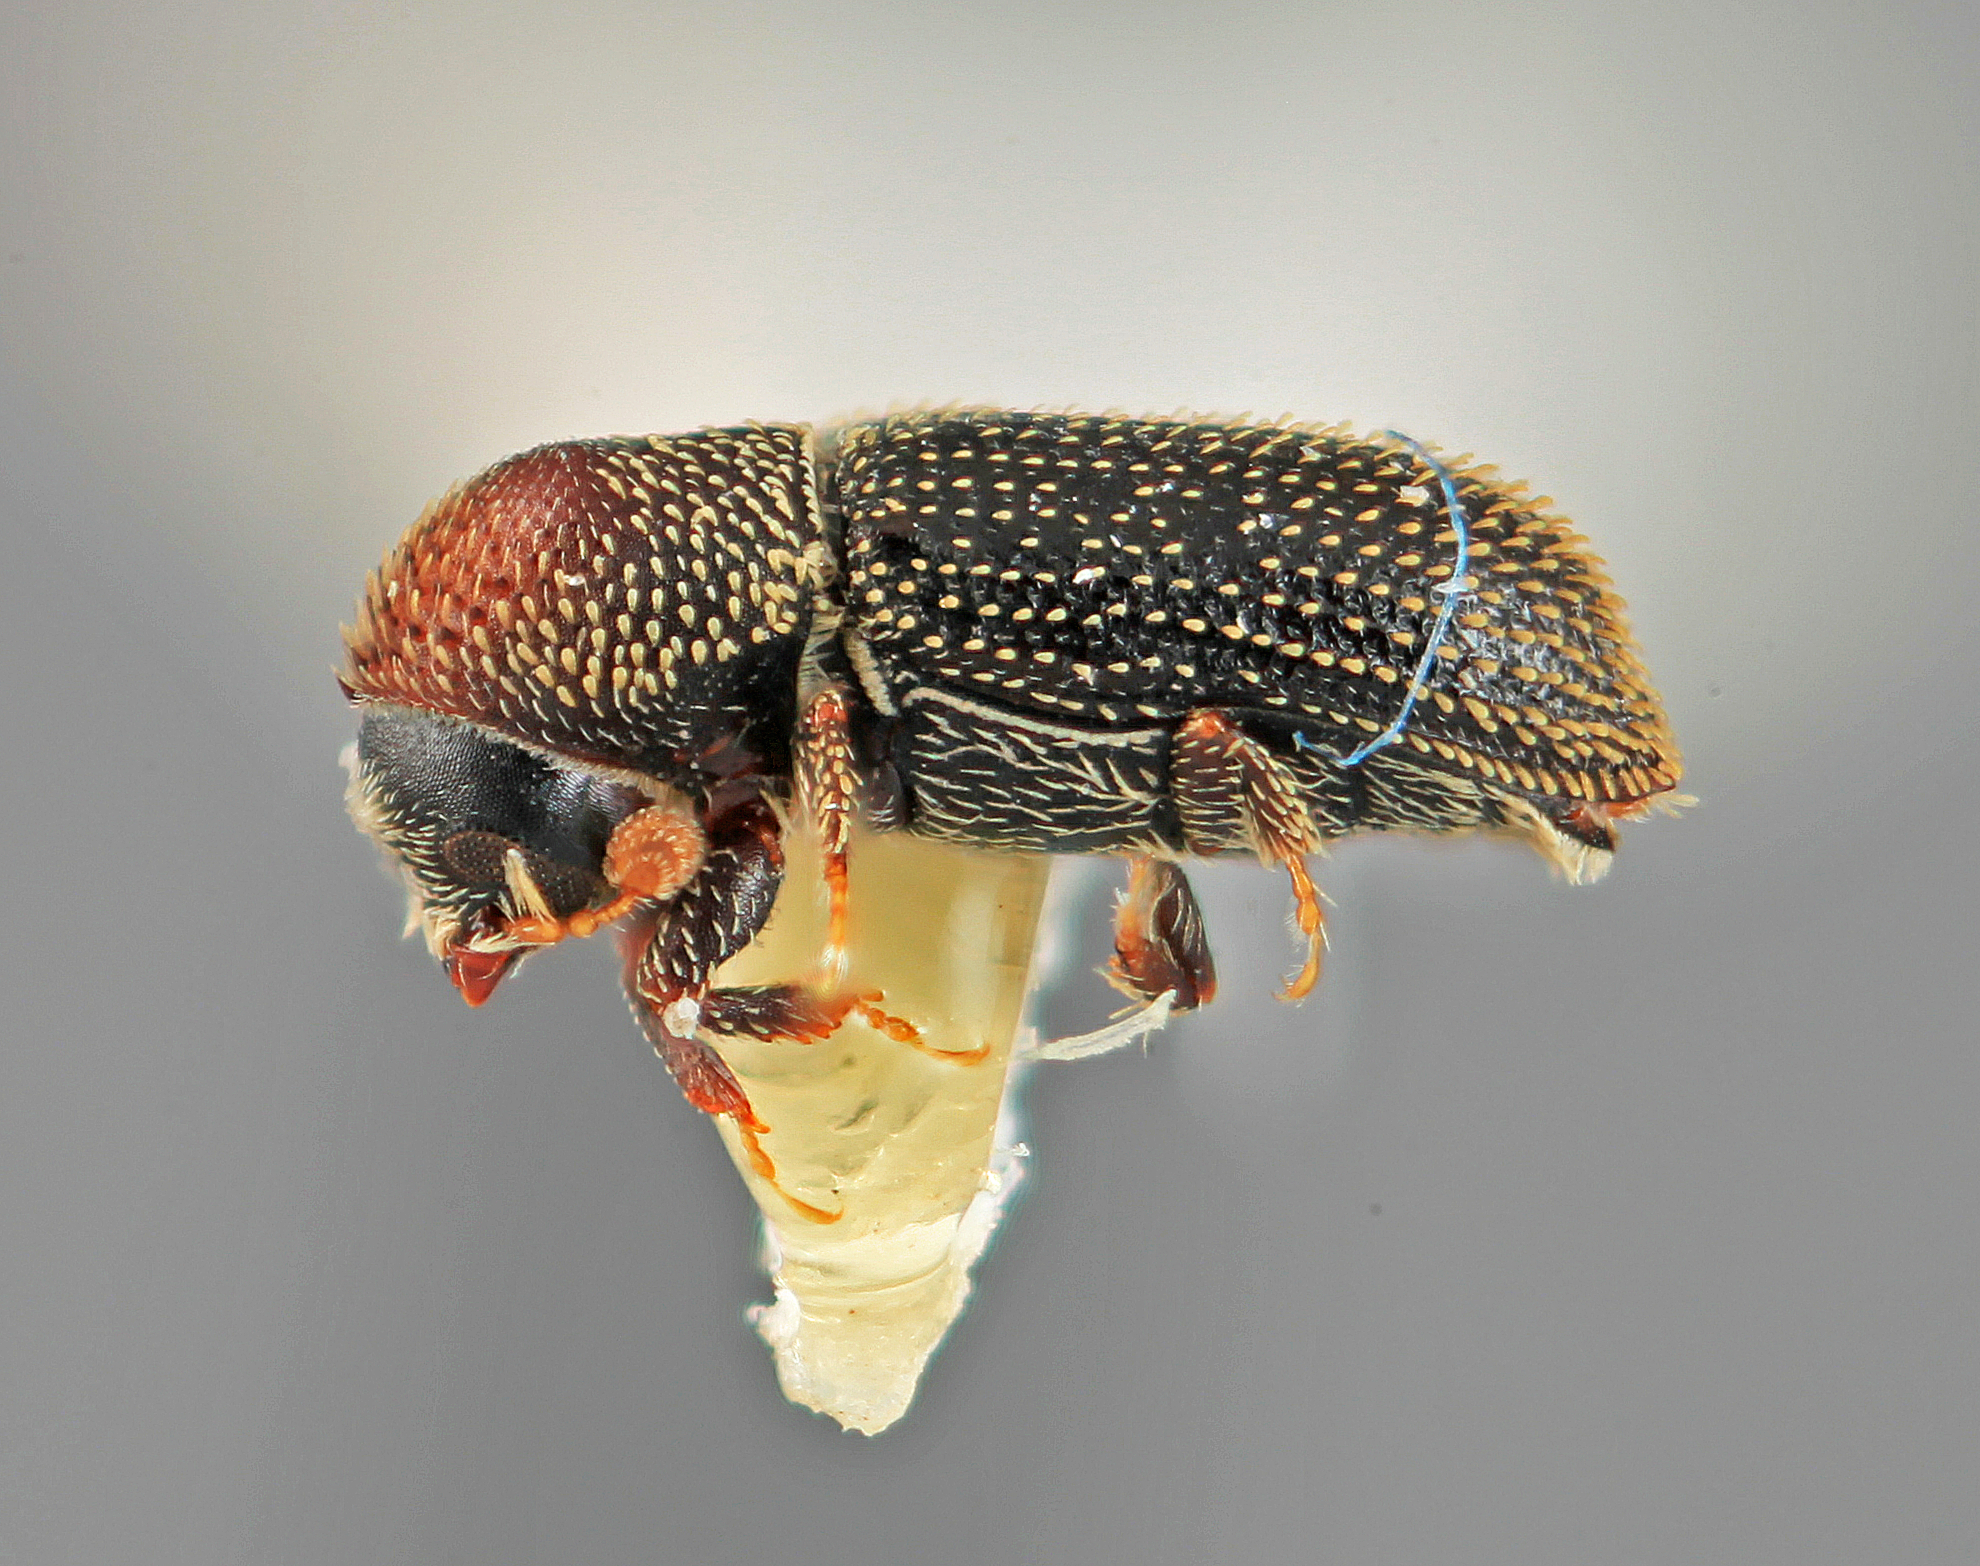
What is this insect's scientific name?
Micracisella nigrella (also Micracis nigrella)
